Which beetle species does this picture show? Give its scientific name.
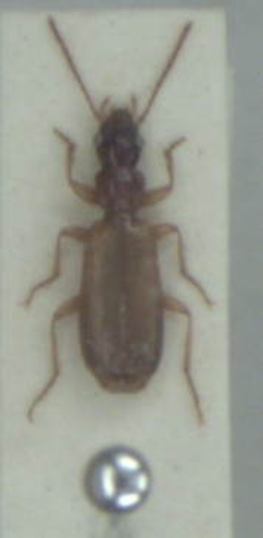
Paradromius linearis
